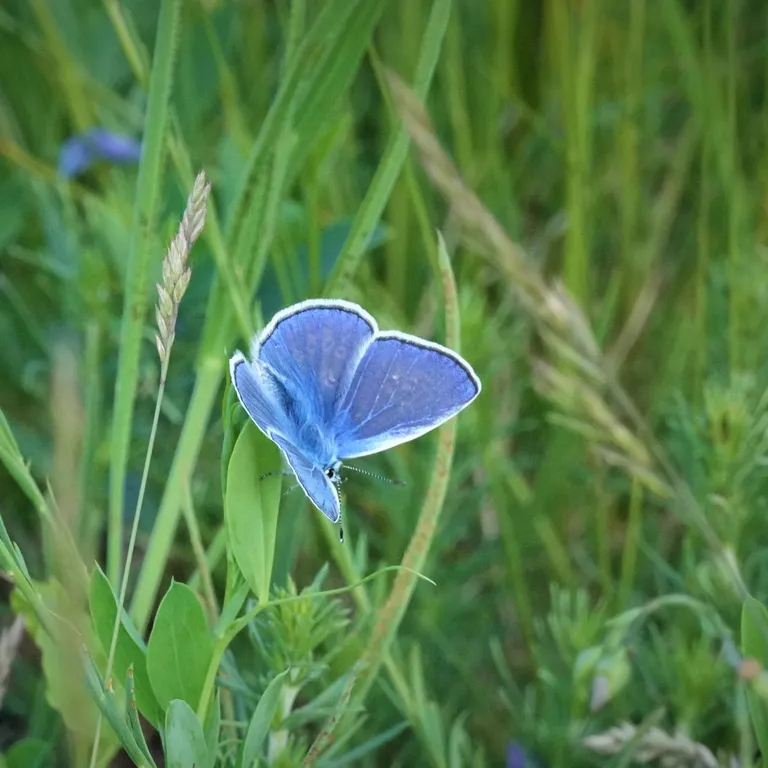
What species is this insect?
Polyommatus icarus
